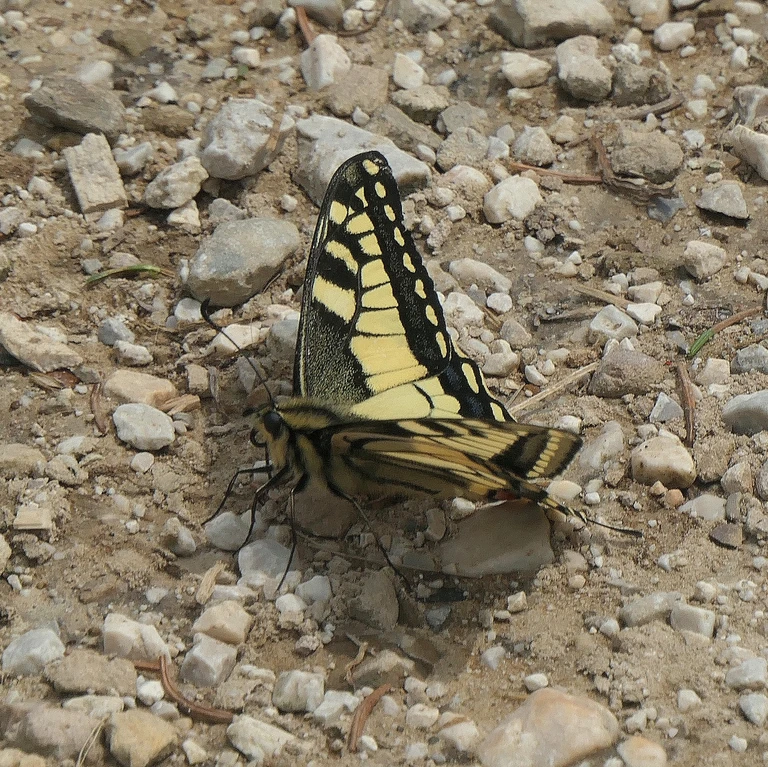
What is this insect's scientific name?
Papilio machaon
